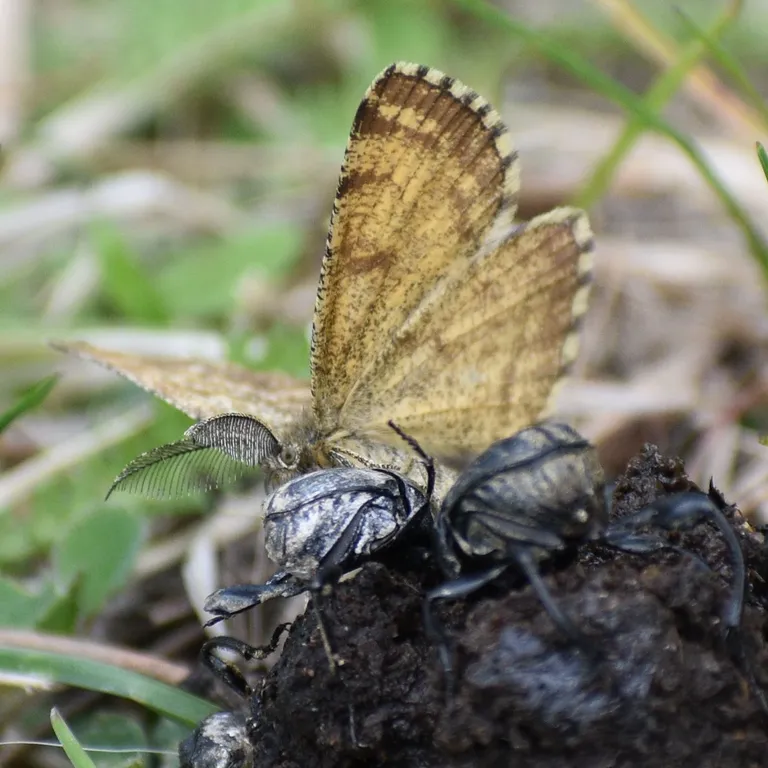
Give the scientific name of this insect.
Ematurga atomaria
